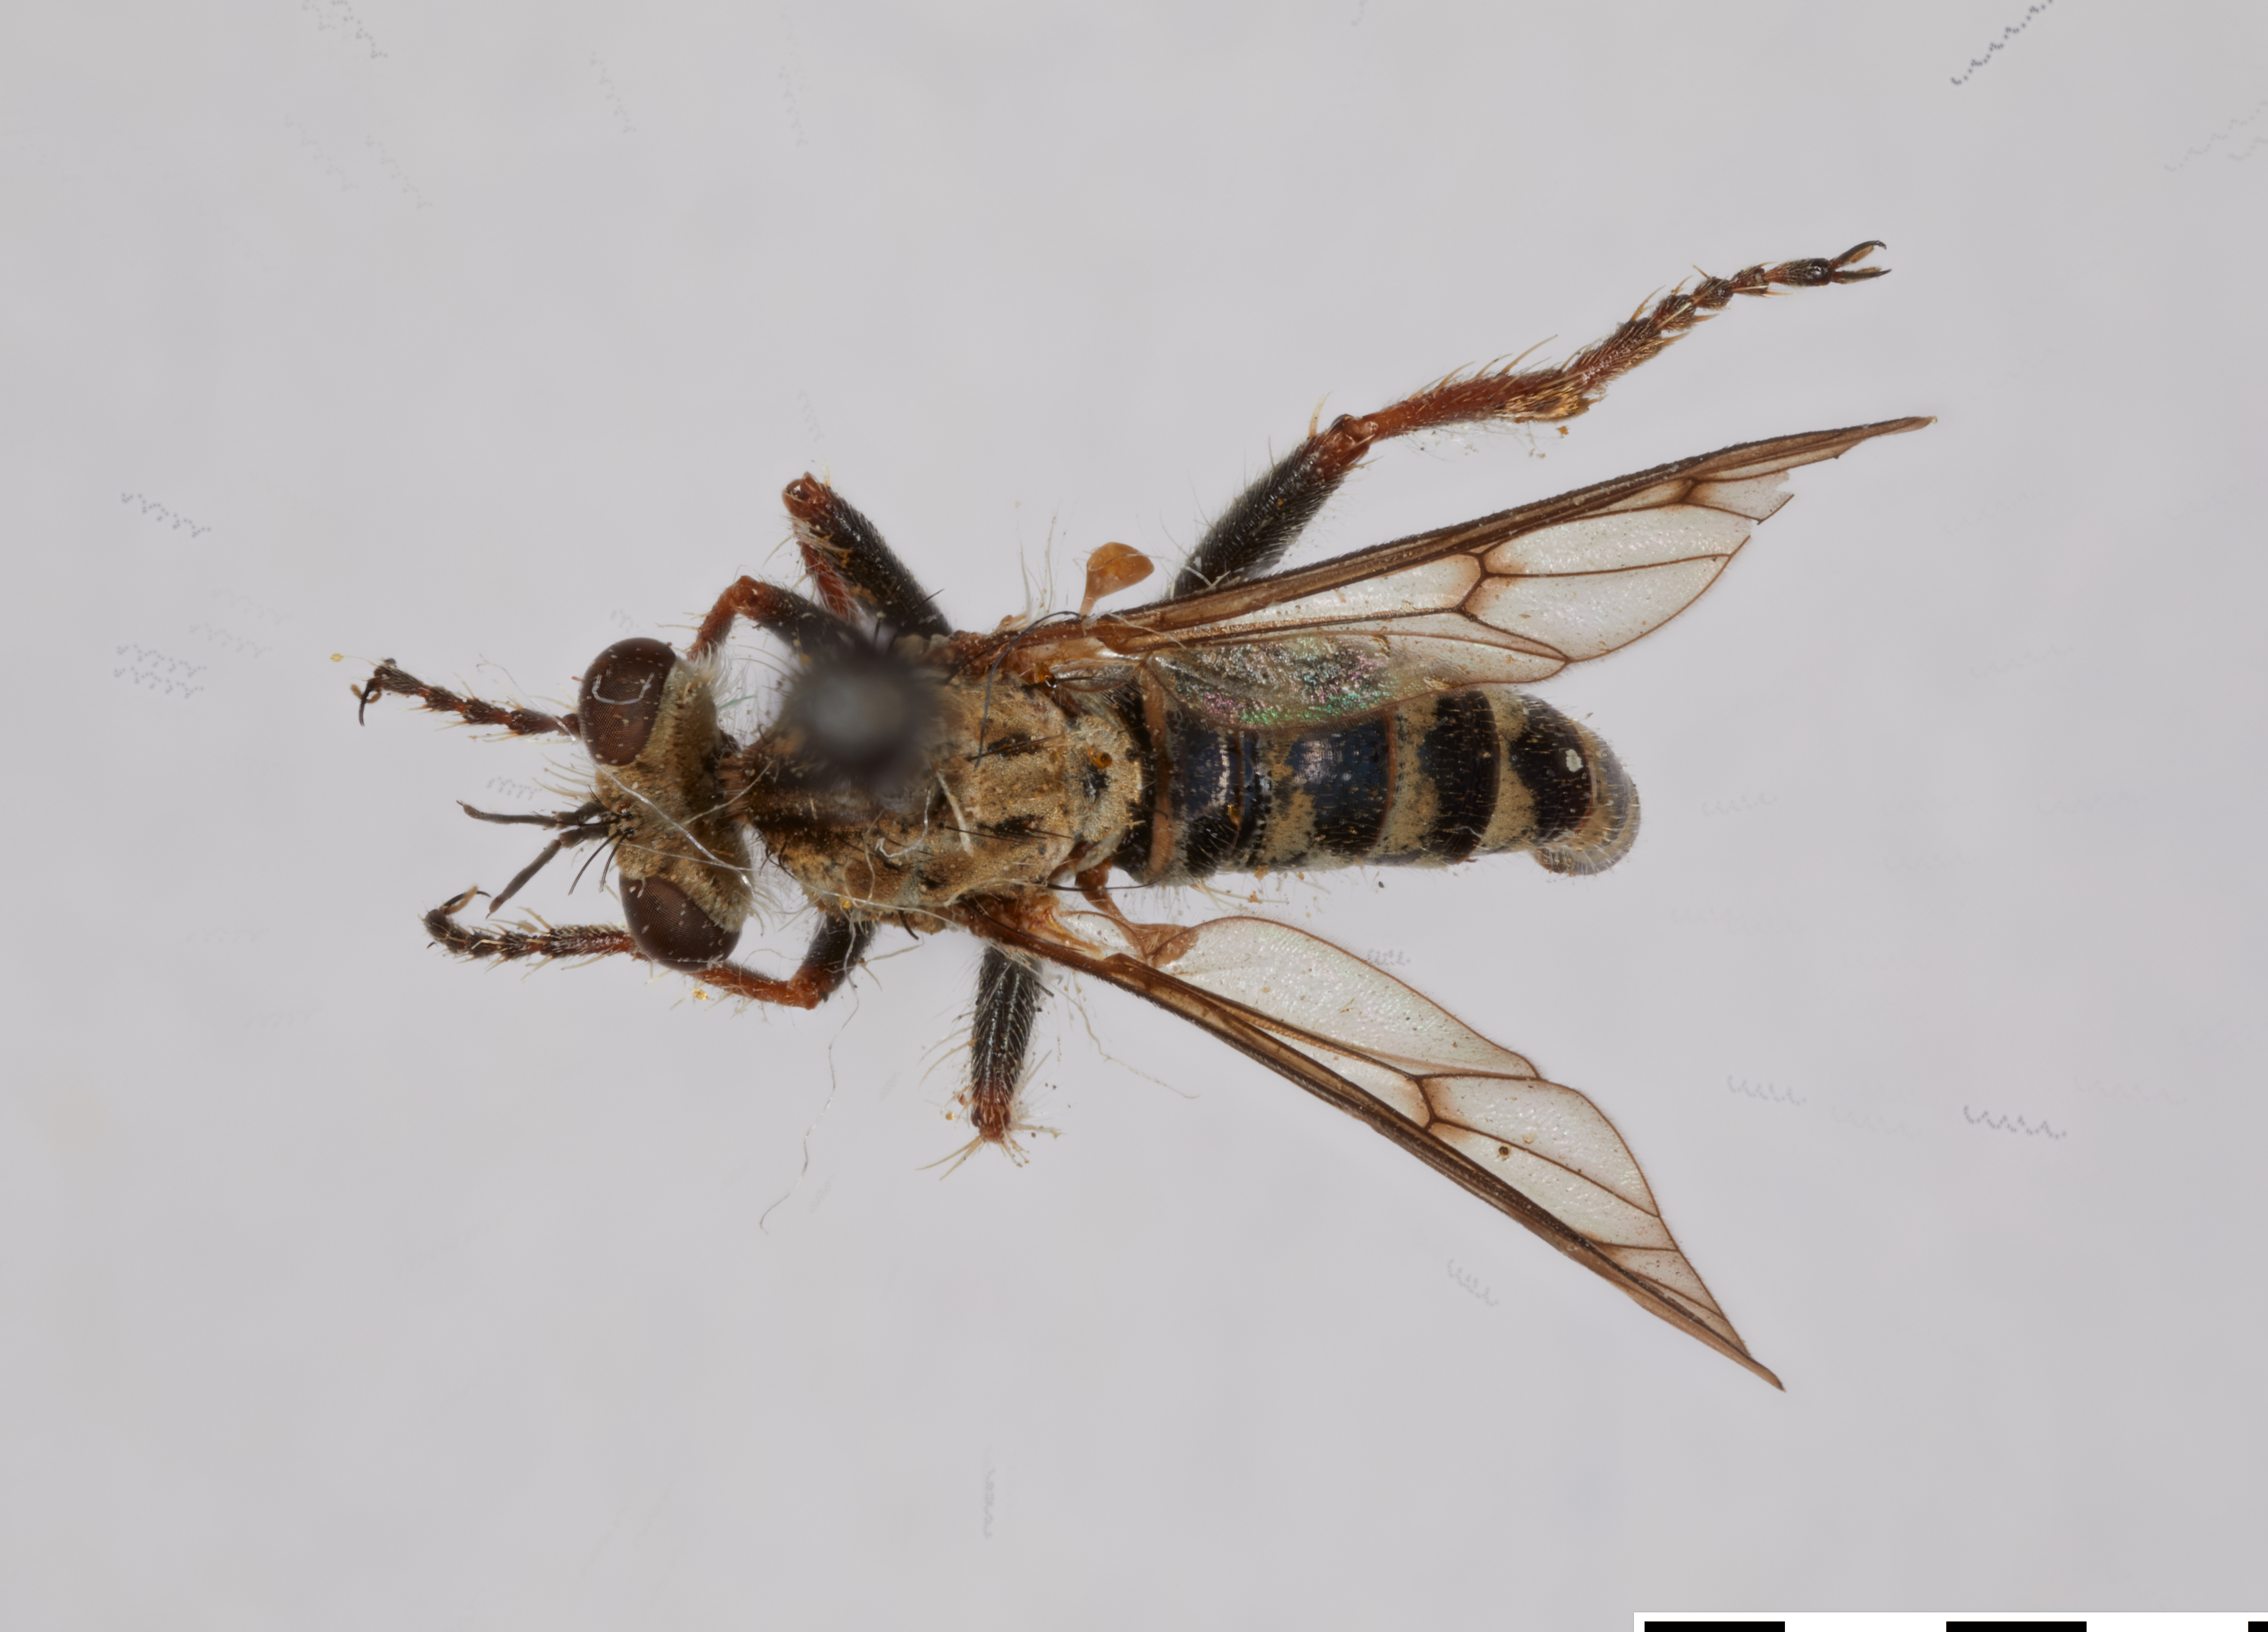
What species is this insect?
Cophura highlandicus
